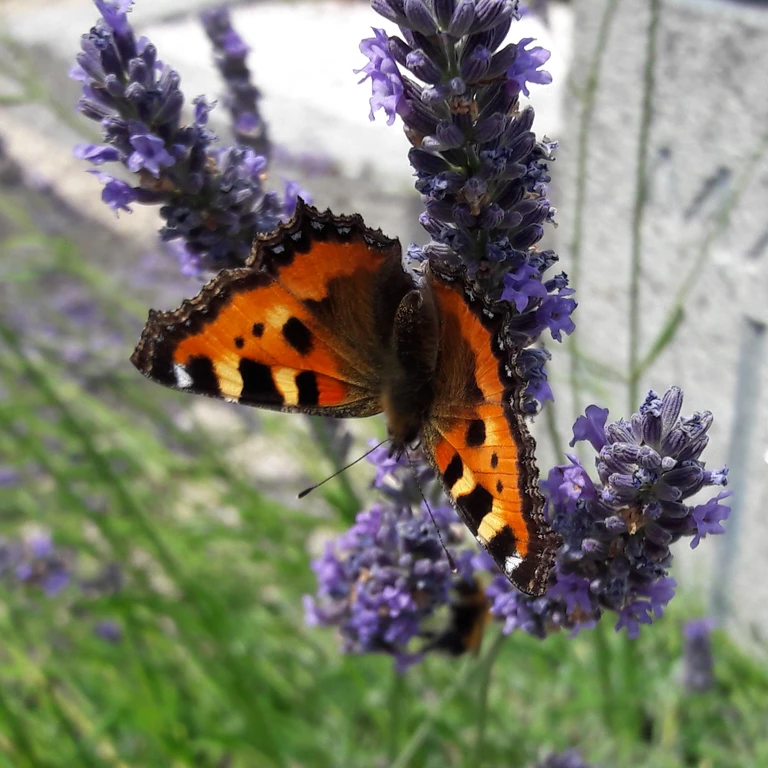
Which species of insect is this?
Aglais urticae
